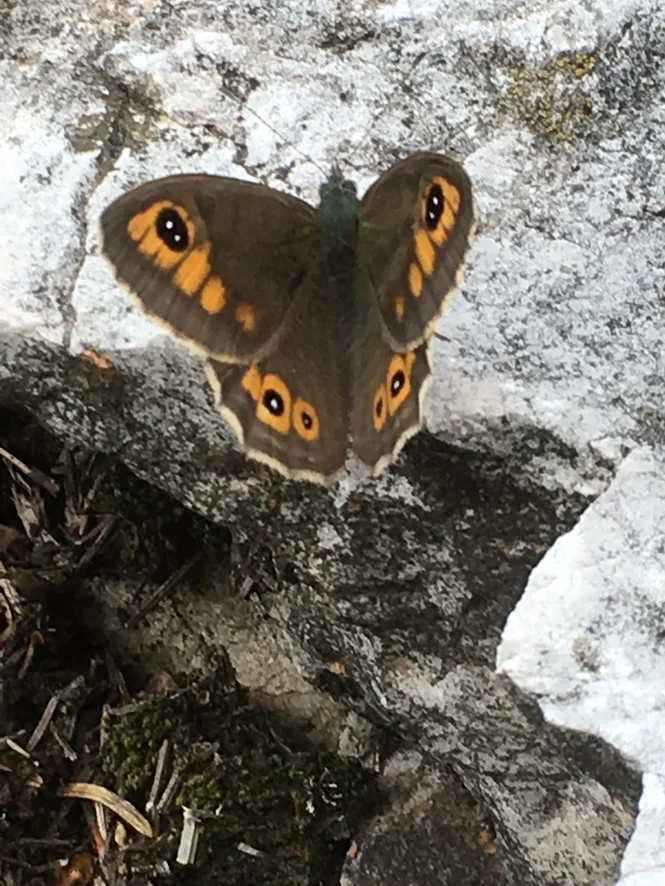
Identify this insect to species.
Lasiommata maera (also Pararge maera)
